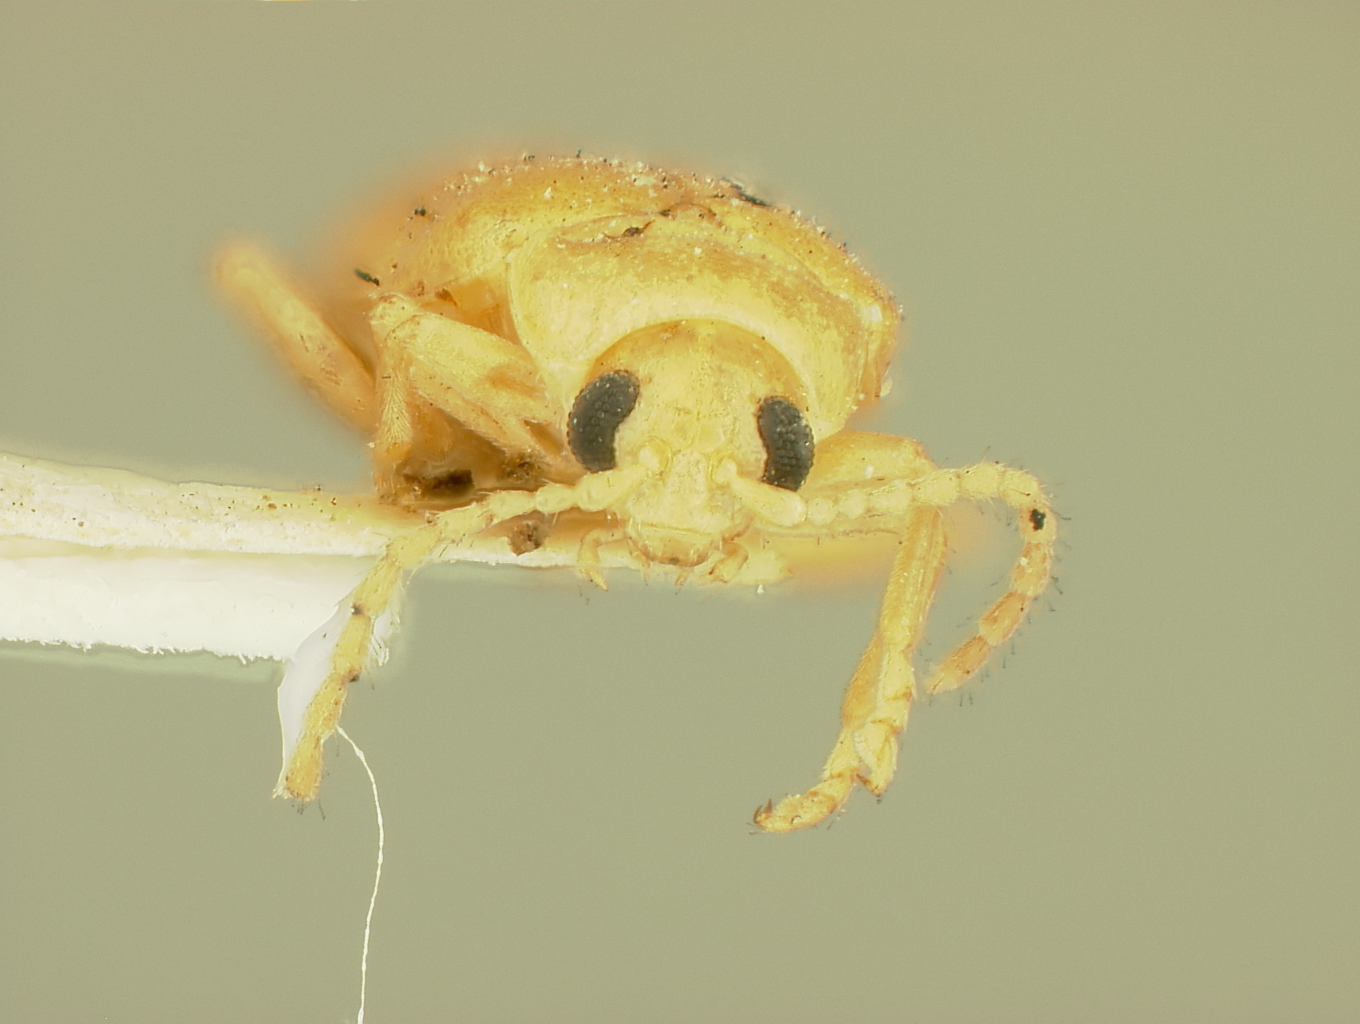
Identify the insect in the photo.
Lactica albina
